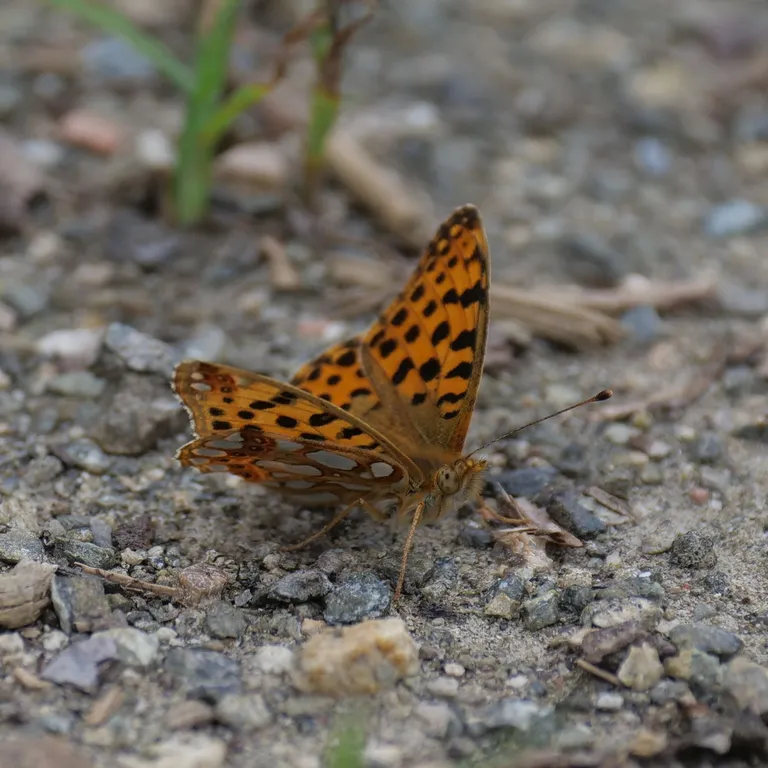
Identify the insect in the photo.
Issoria lathonia
